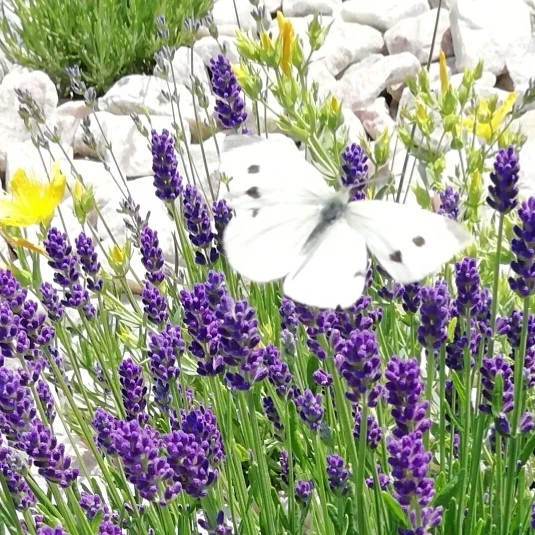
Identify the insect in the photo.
Pieris rapae
